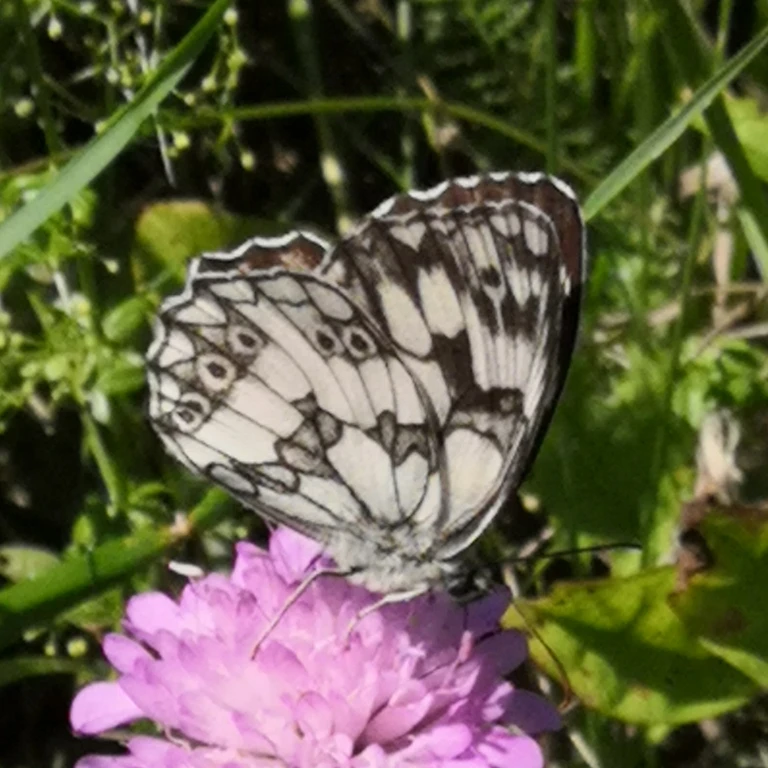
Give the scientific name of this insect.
Melanargia galathea
